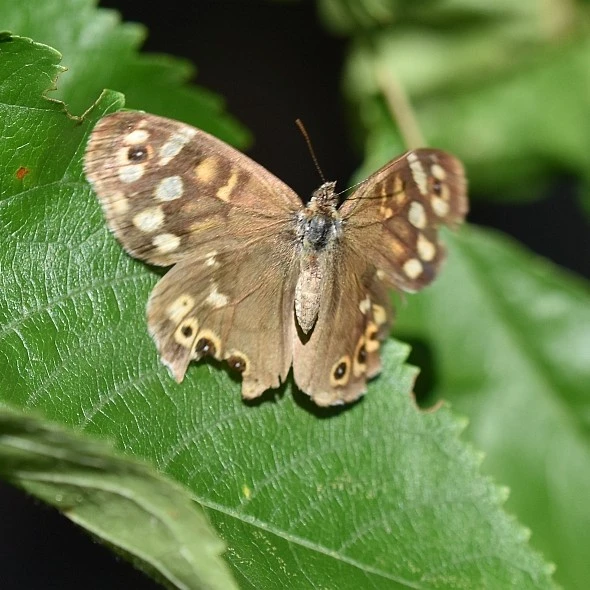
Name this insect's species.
Pararge aegeria
